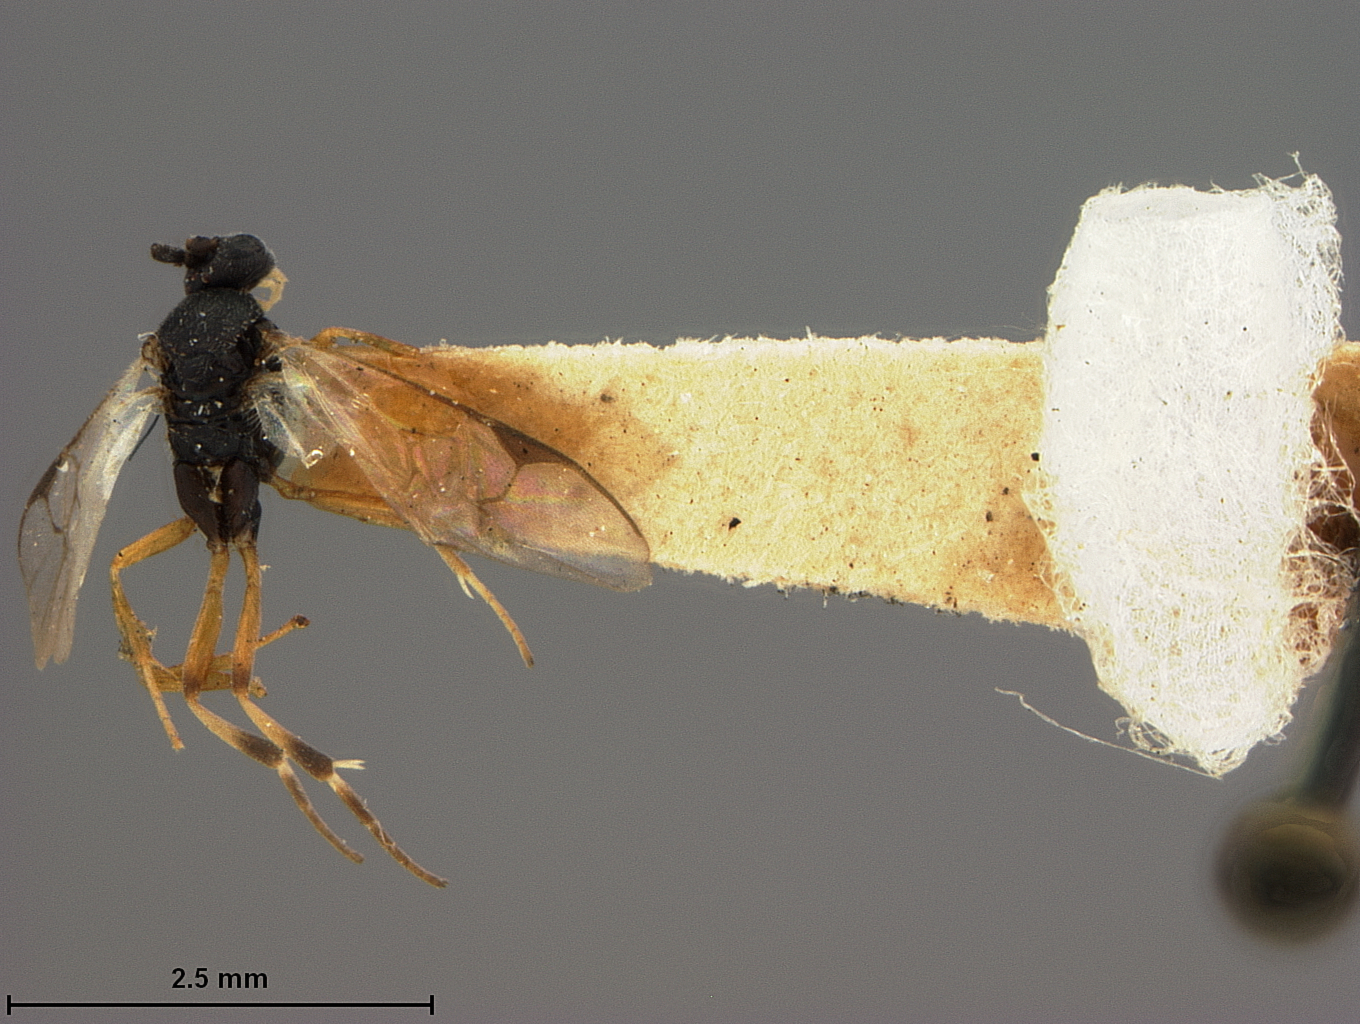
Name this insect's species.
Apanteles ephyrae
